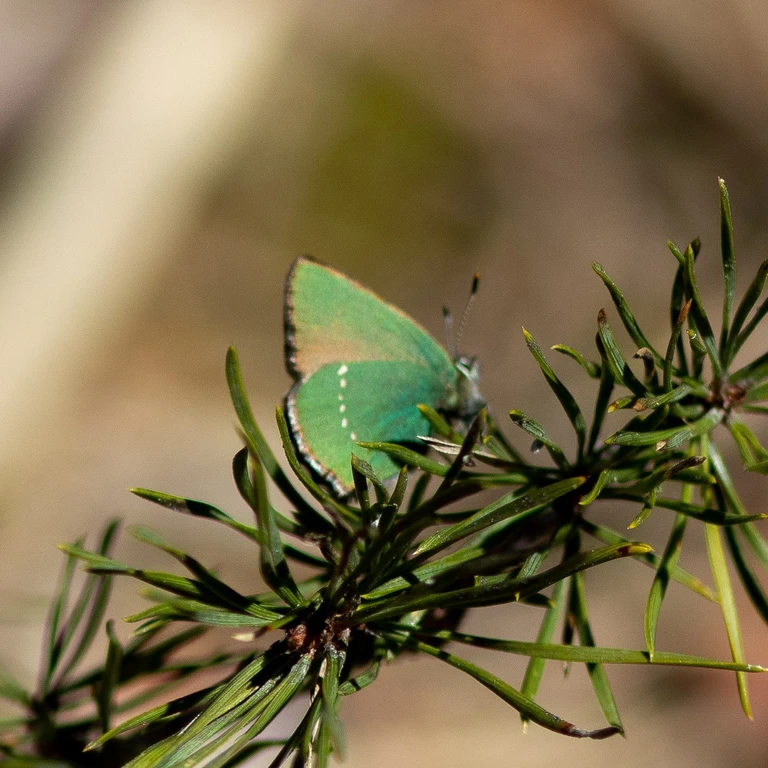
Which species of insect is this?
Callophrys rubi
